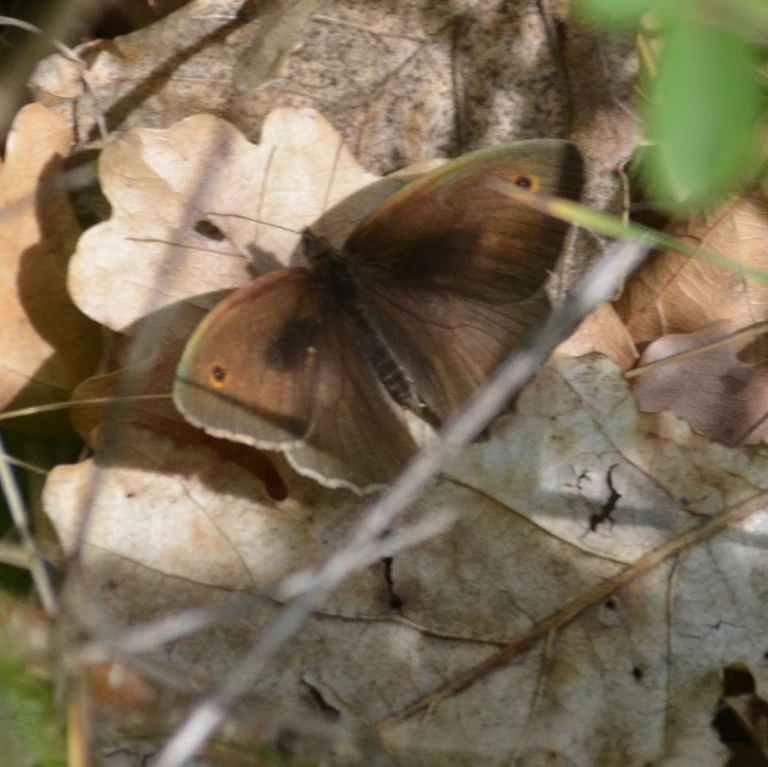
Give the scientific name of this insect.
Maniola jurtina
